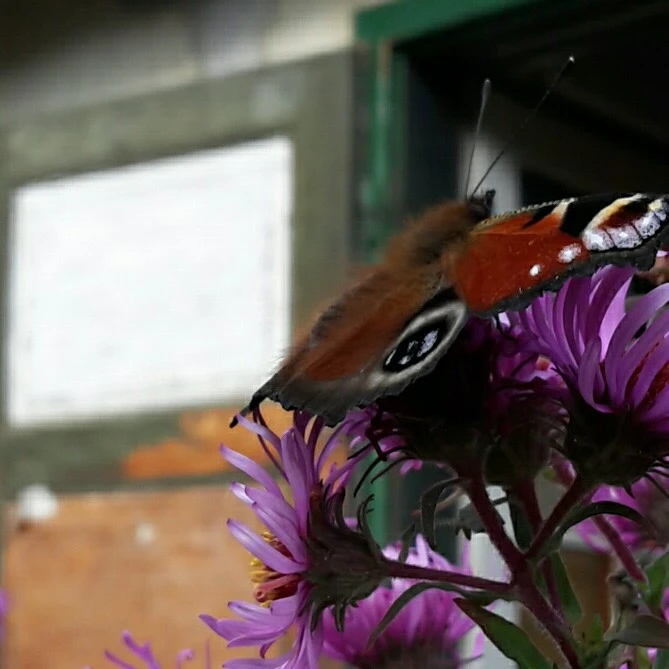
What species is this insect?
Aglais io
